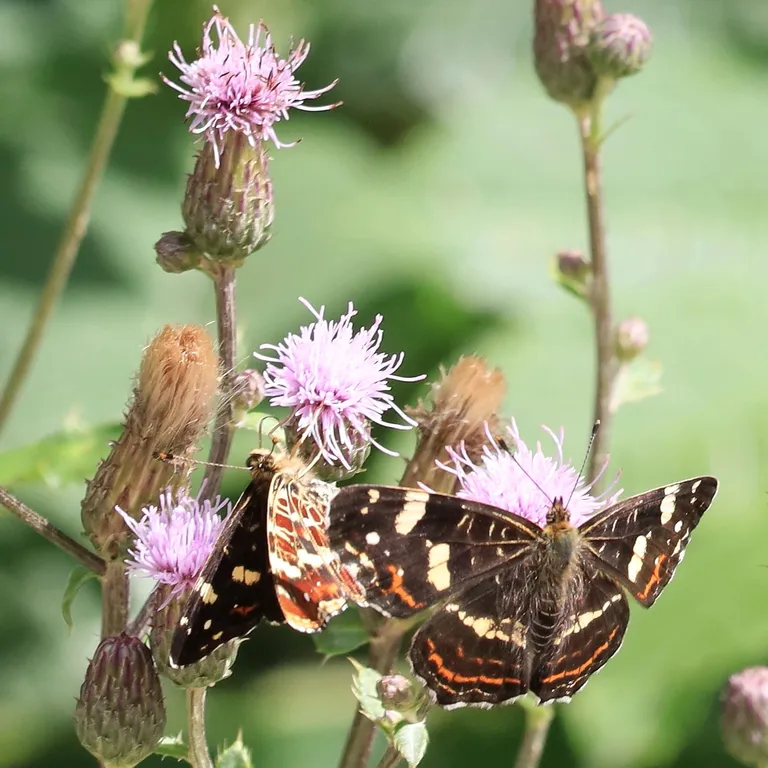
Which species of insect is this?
Araschnia levana
